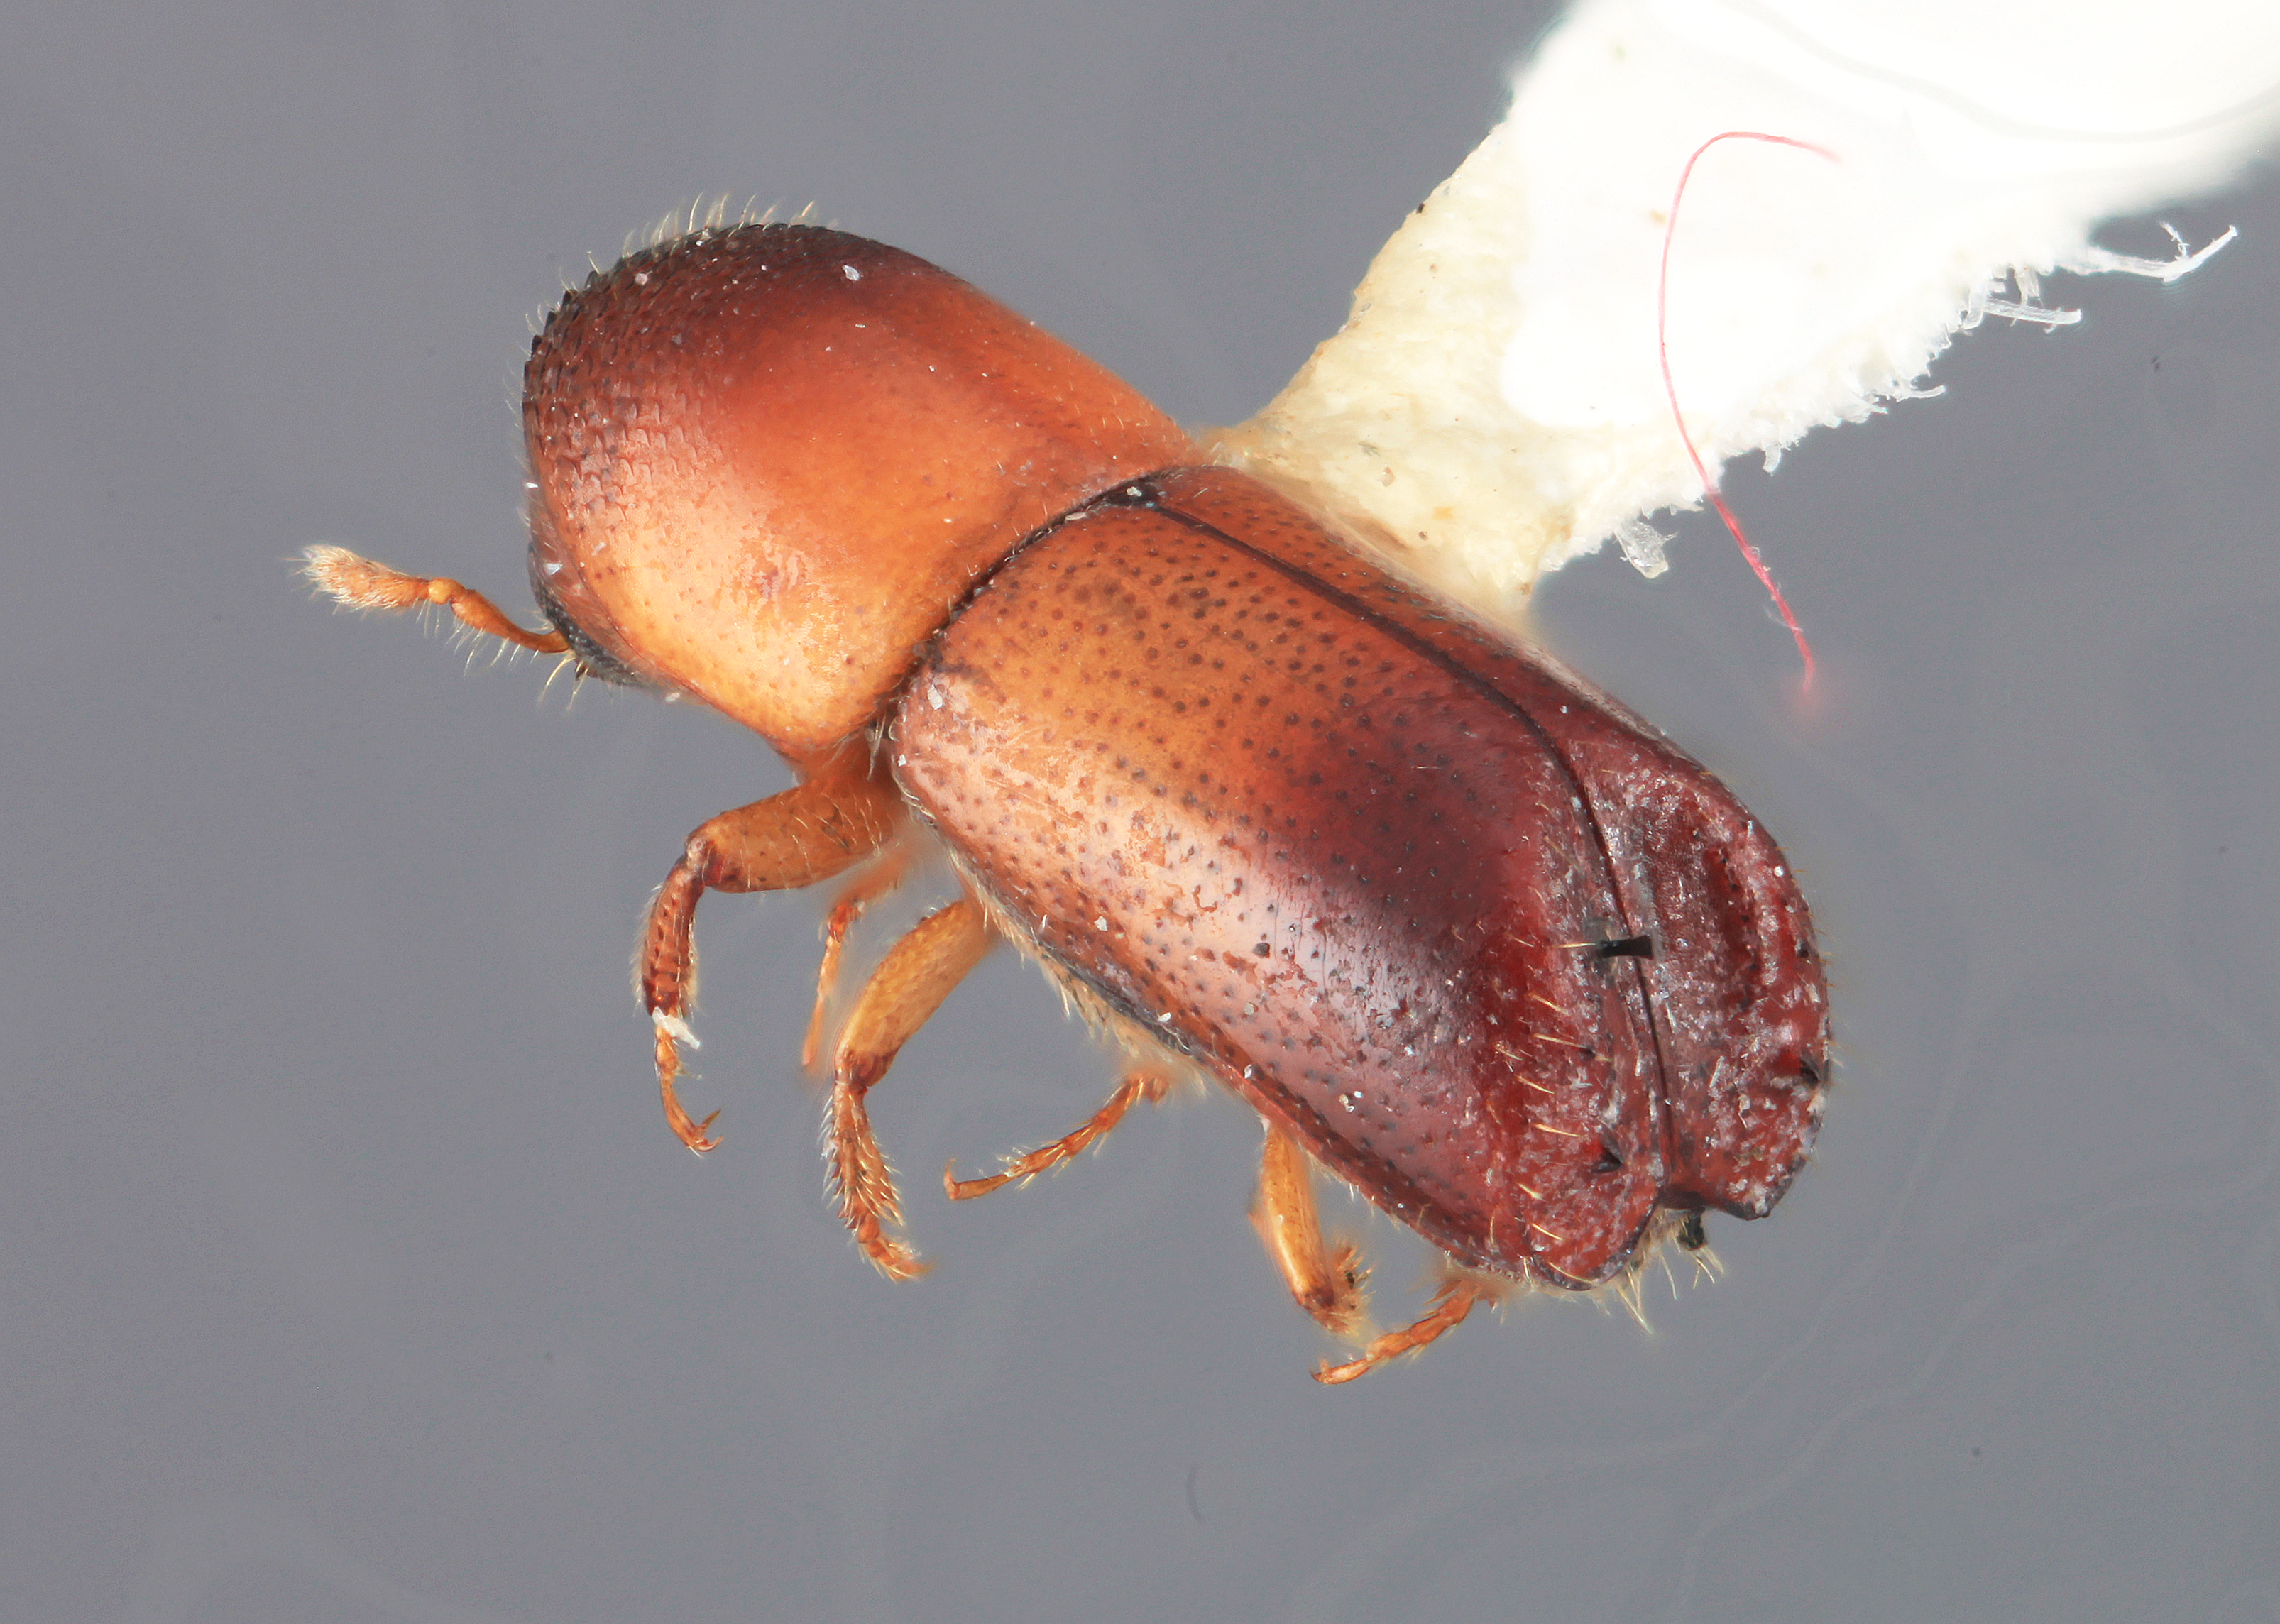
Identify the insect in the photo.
Monarthrum subgranulatum
